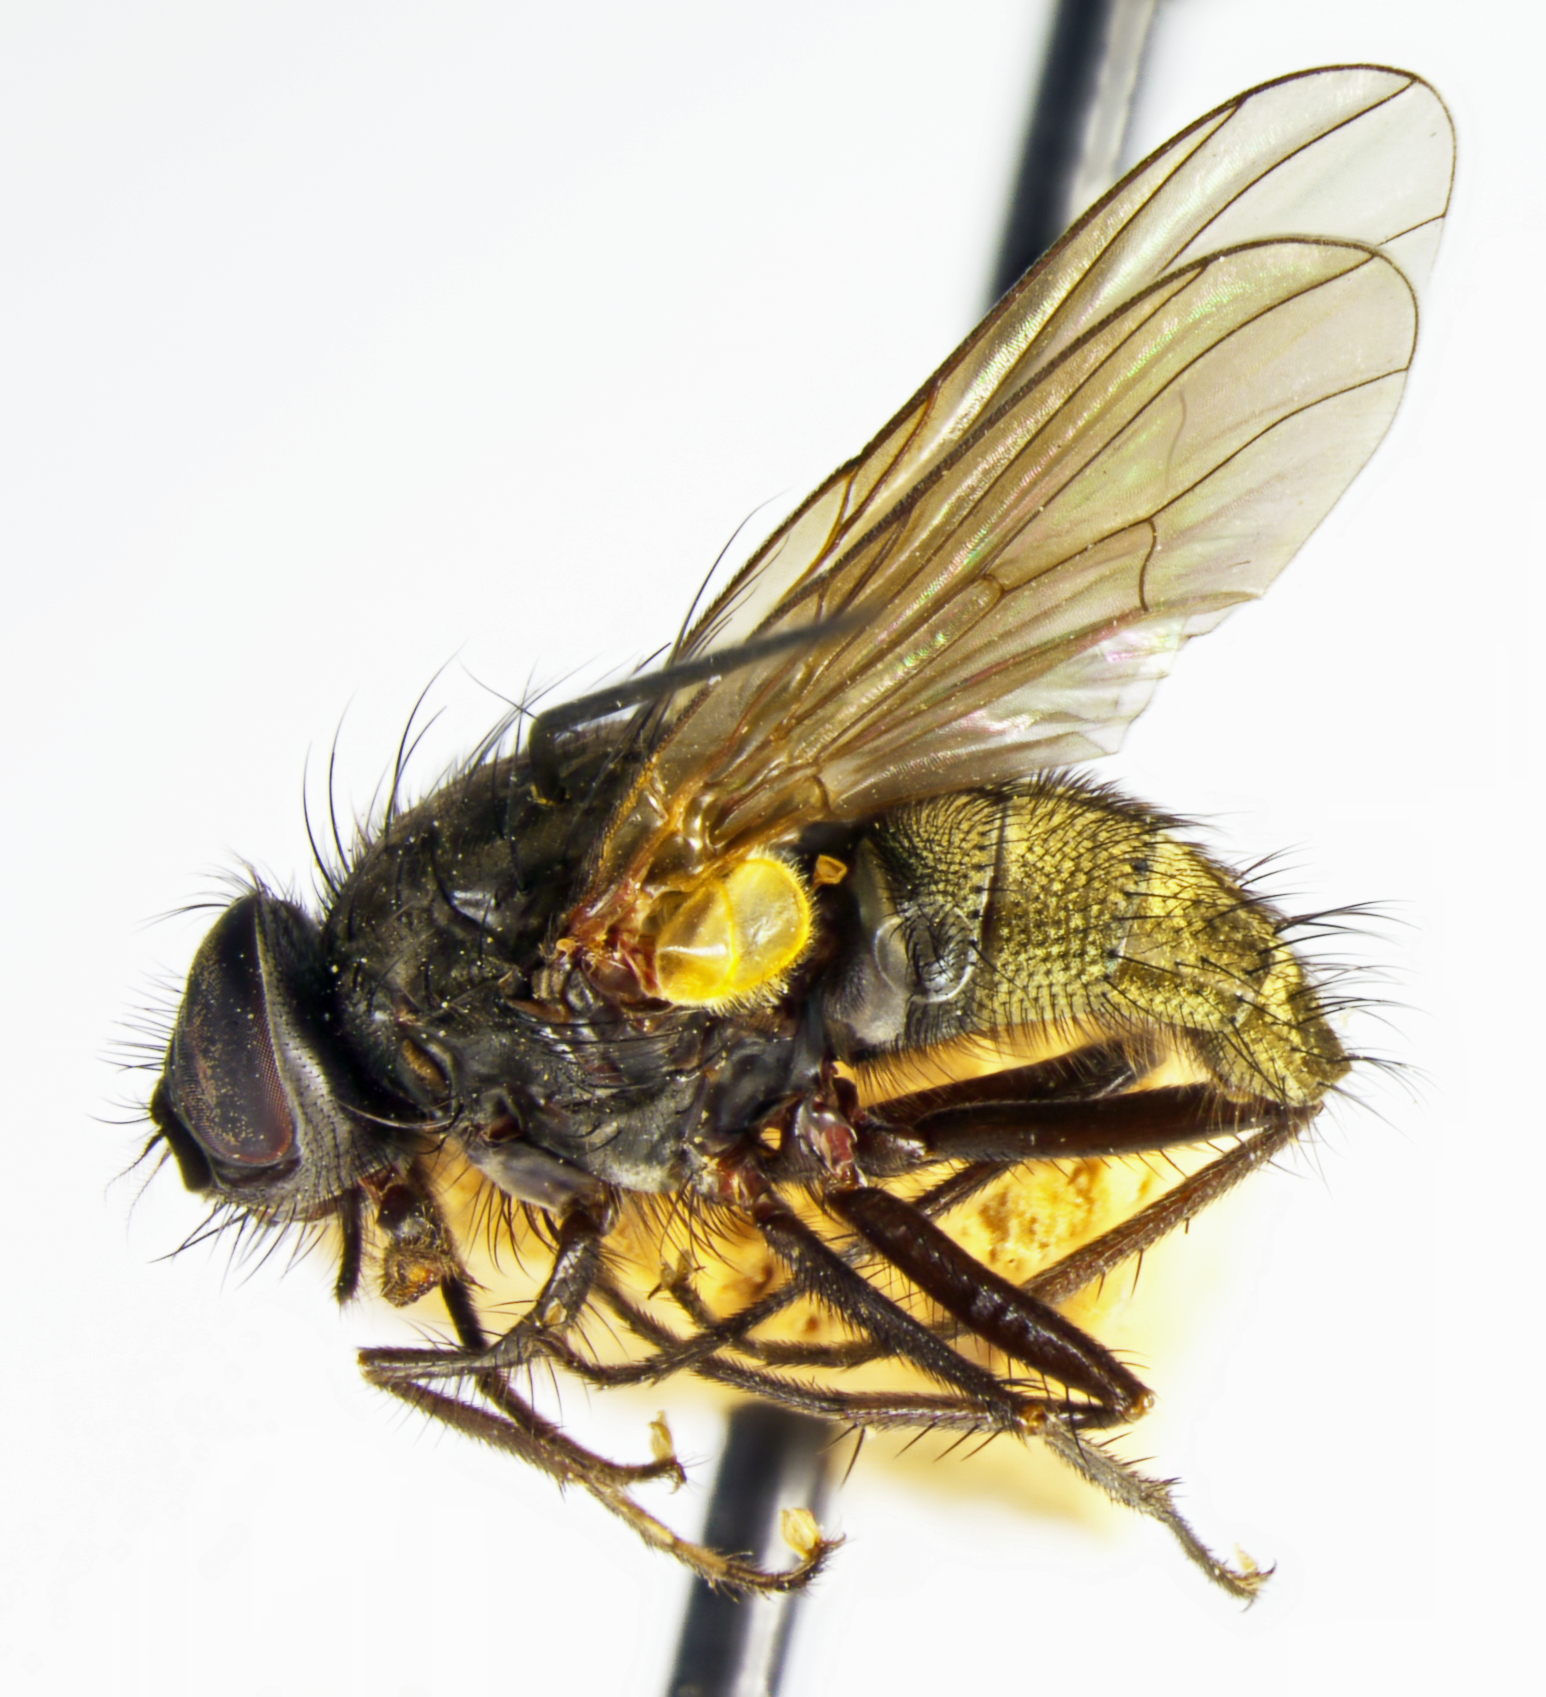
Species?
Mydaea pseudonubila
